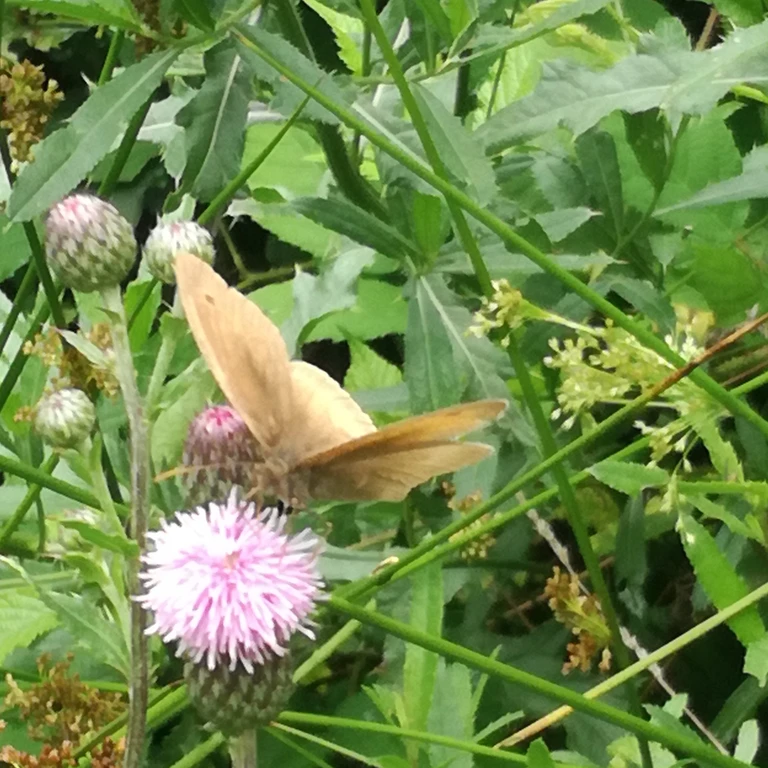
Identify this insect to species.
Maniola jurtina
